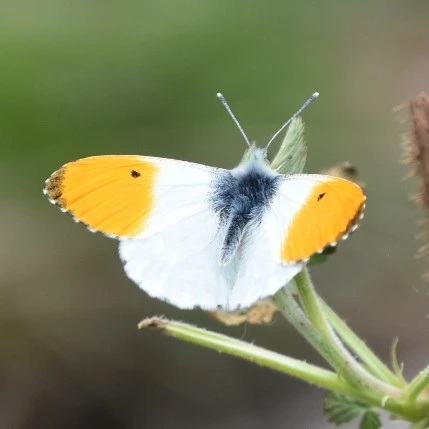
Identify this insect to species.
Anthocharis cardamines
